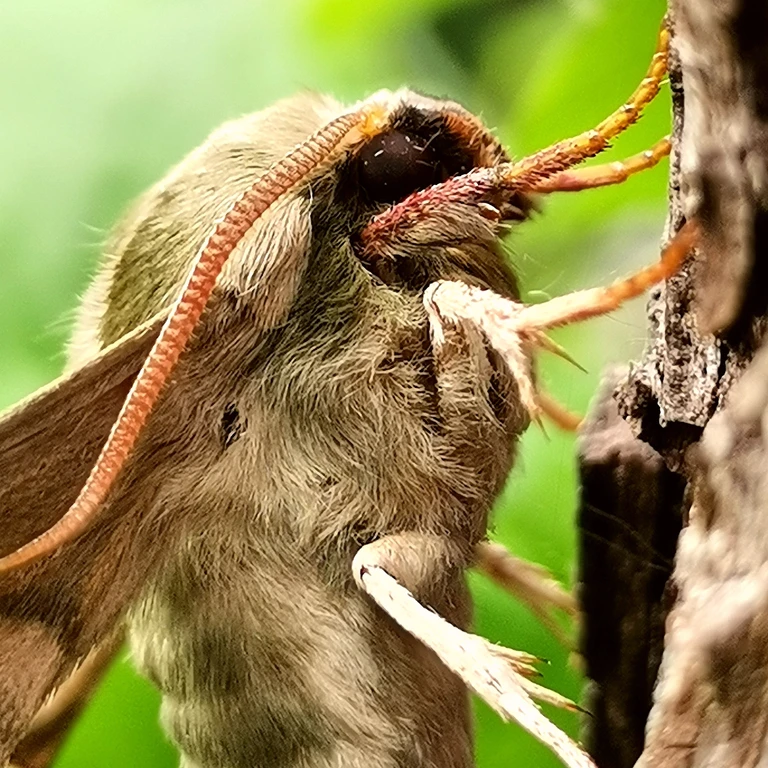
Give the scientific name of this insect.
Mimas tiliae
